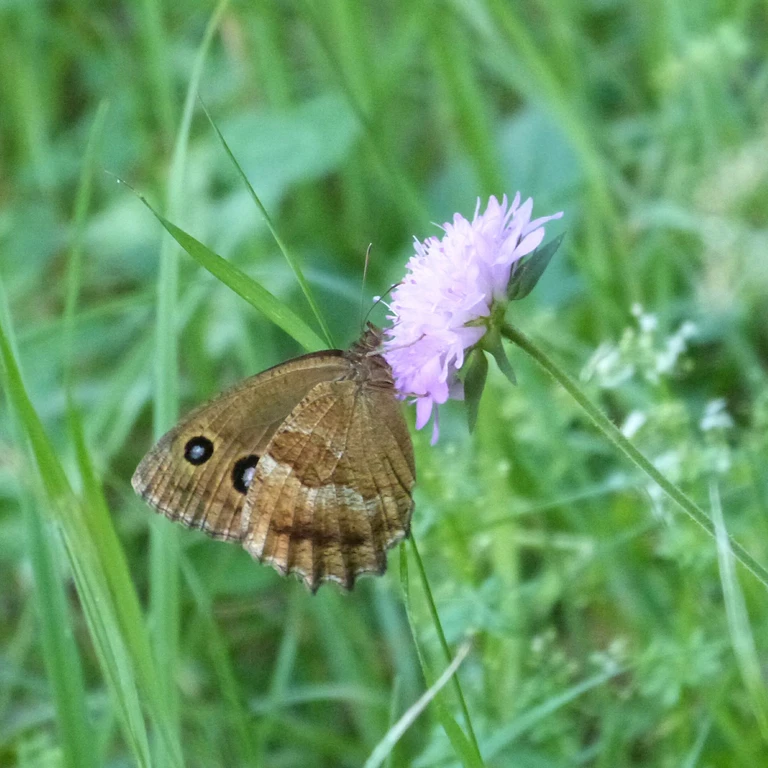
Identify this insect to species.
Minois dryas
